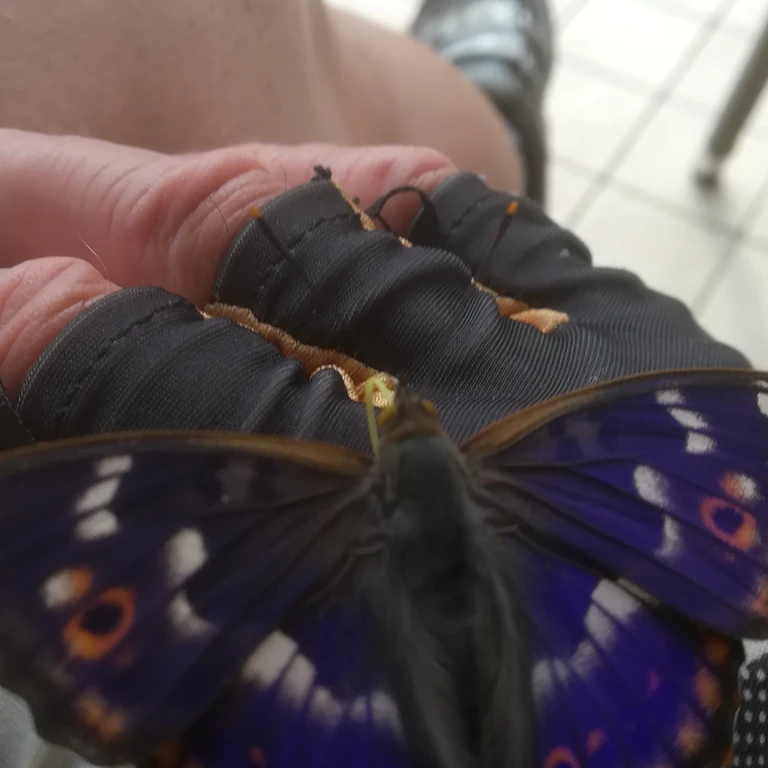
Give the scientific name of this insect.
Apatura ilia
